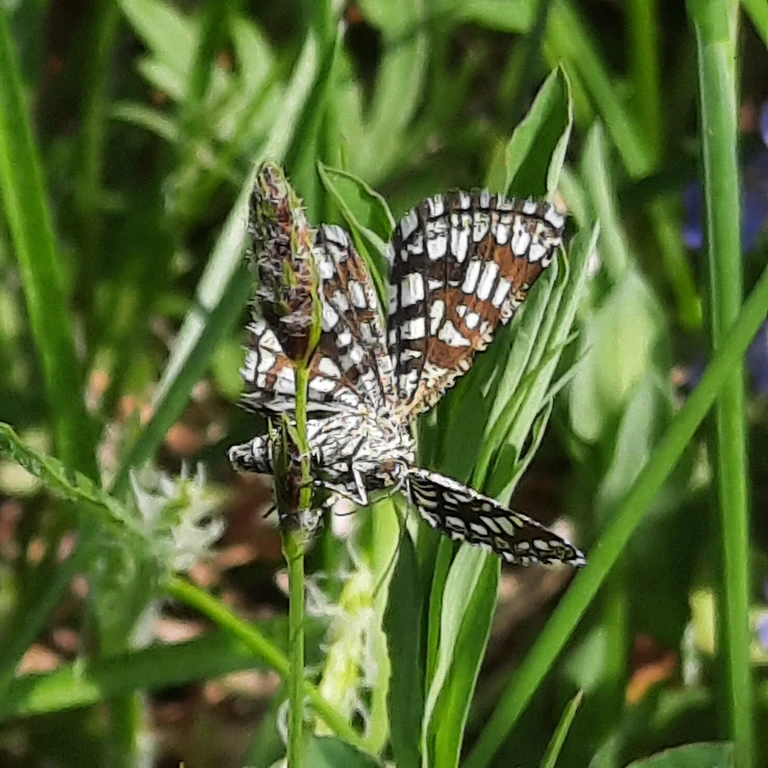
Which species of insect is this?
Chiasmia clathrata
